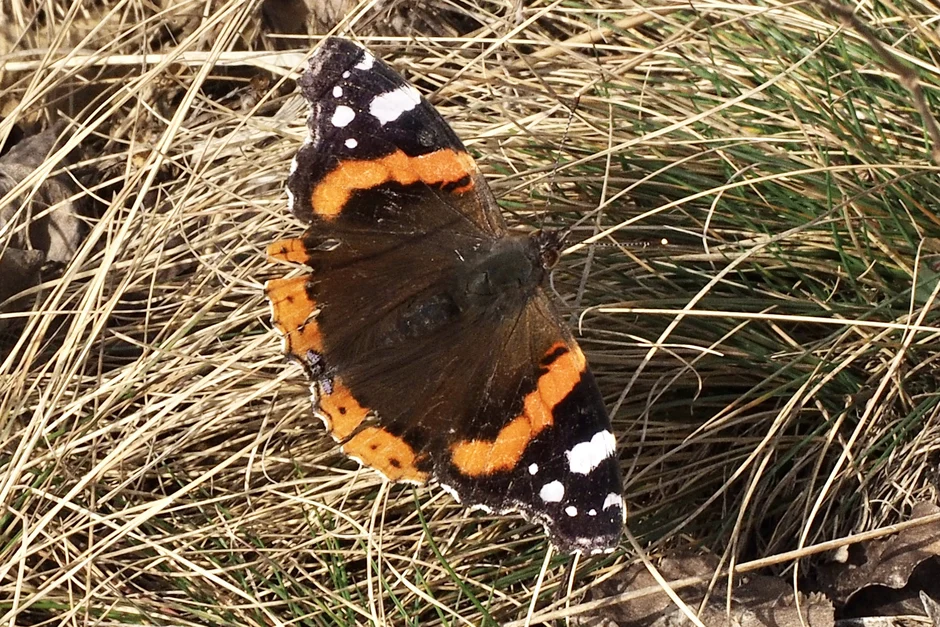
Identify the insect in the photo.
Vanessa atalanta
